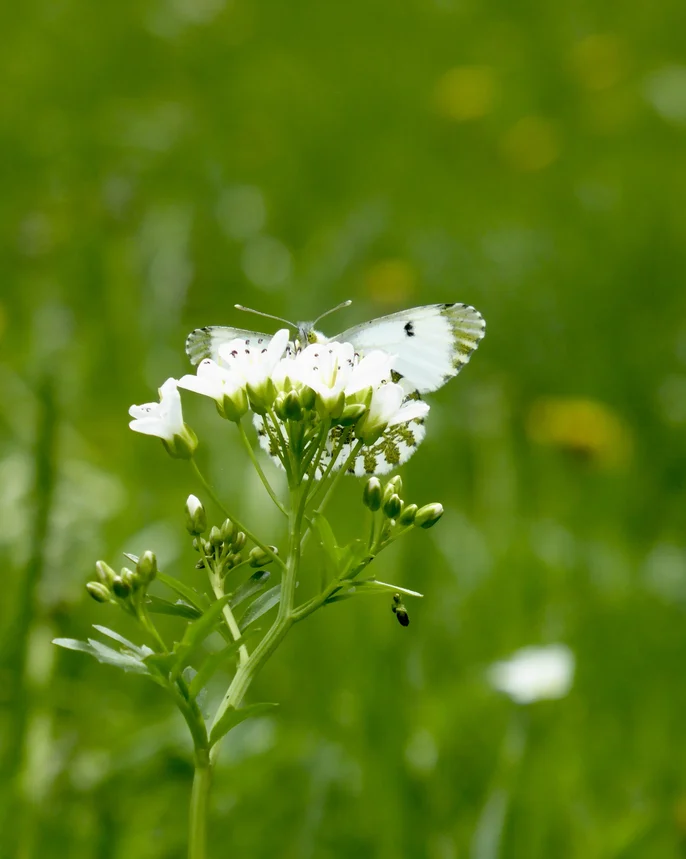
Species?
Anthocharis cardamines
